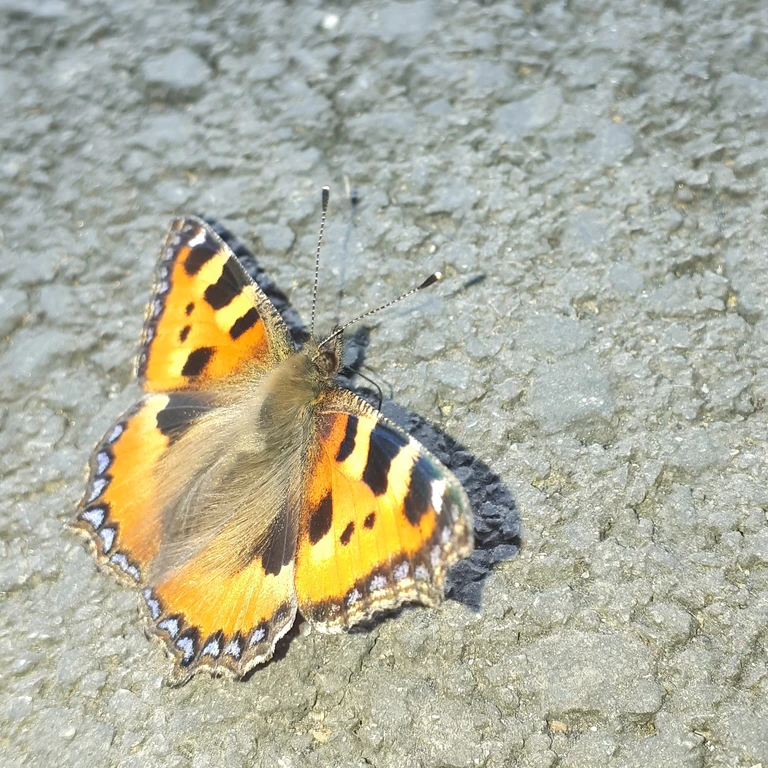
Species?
Aglais urticae
